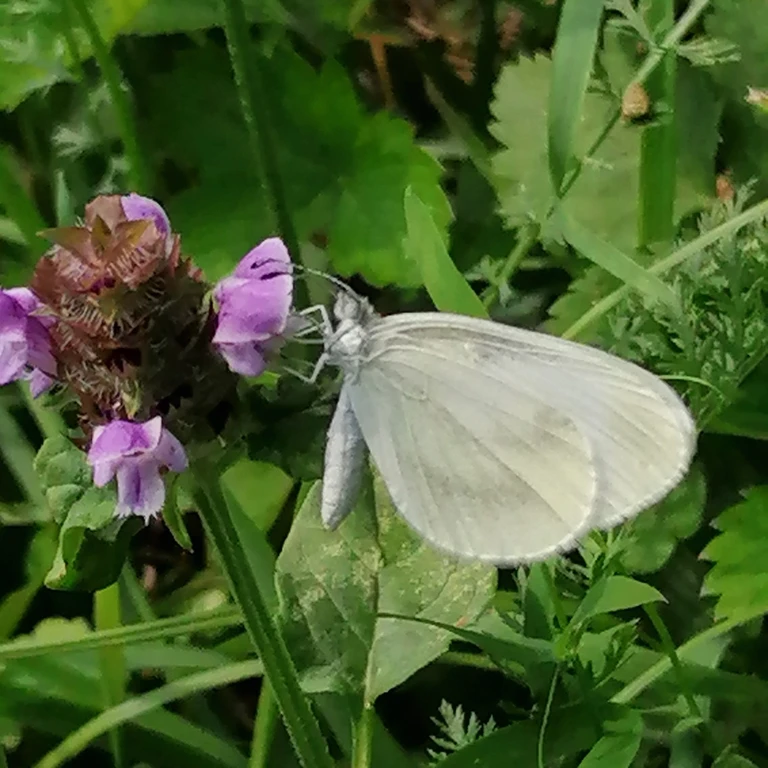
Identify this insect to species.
Leptidea sinapis/juvernica
